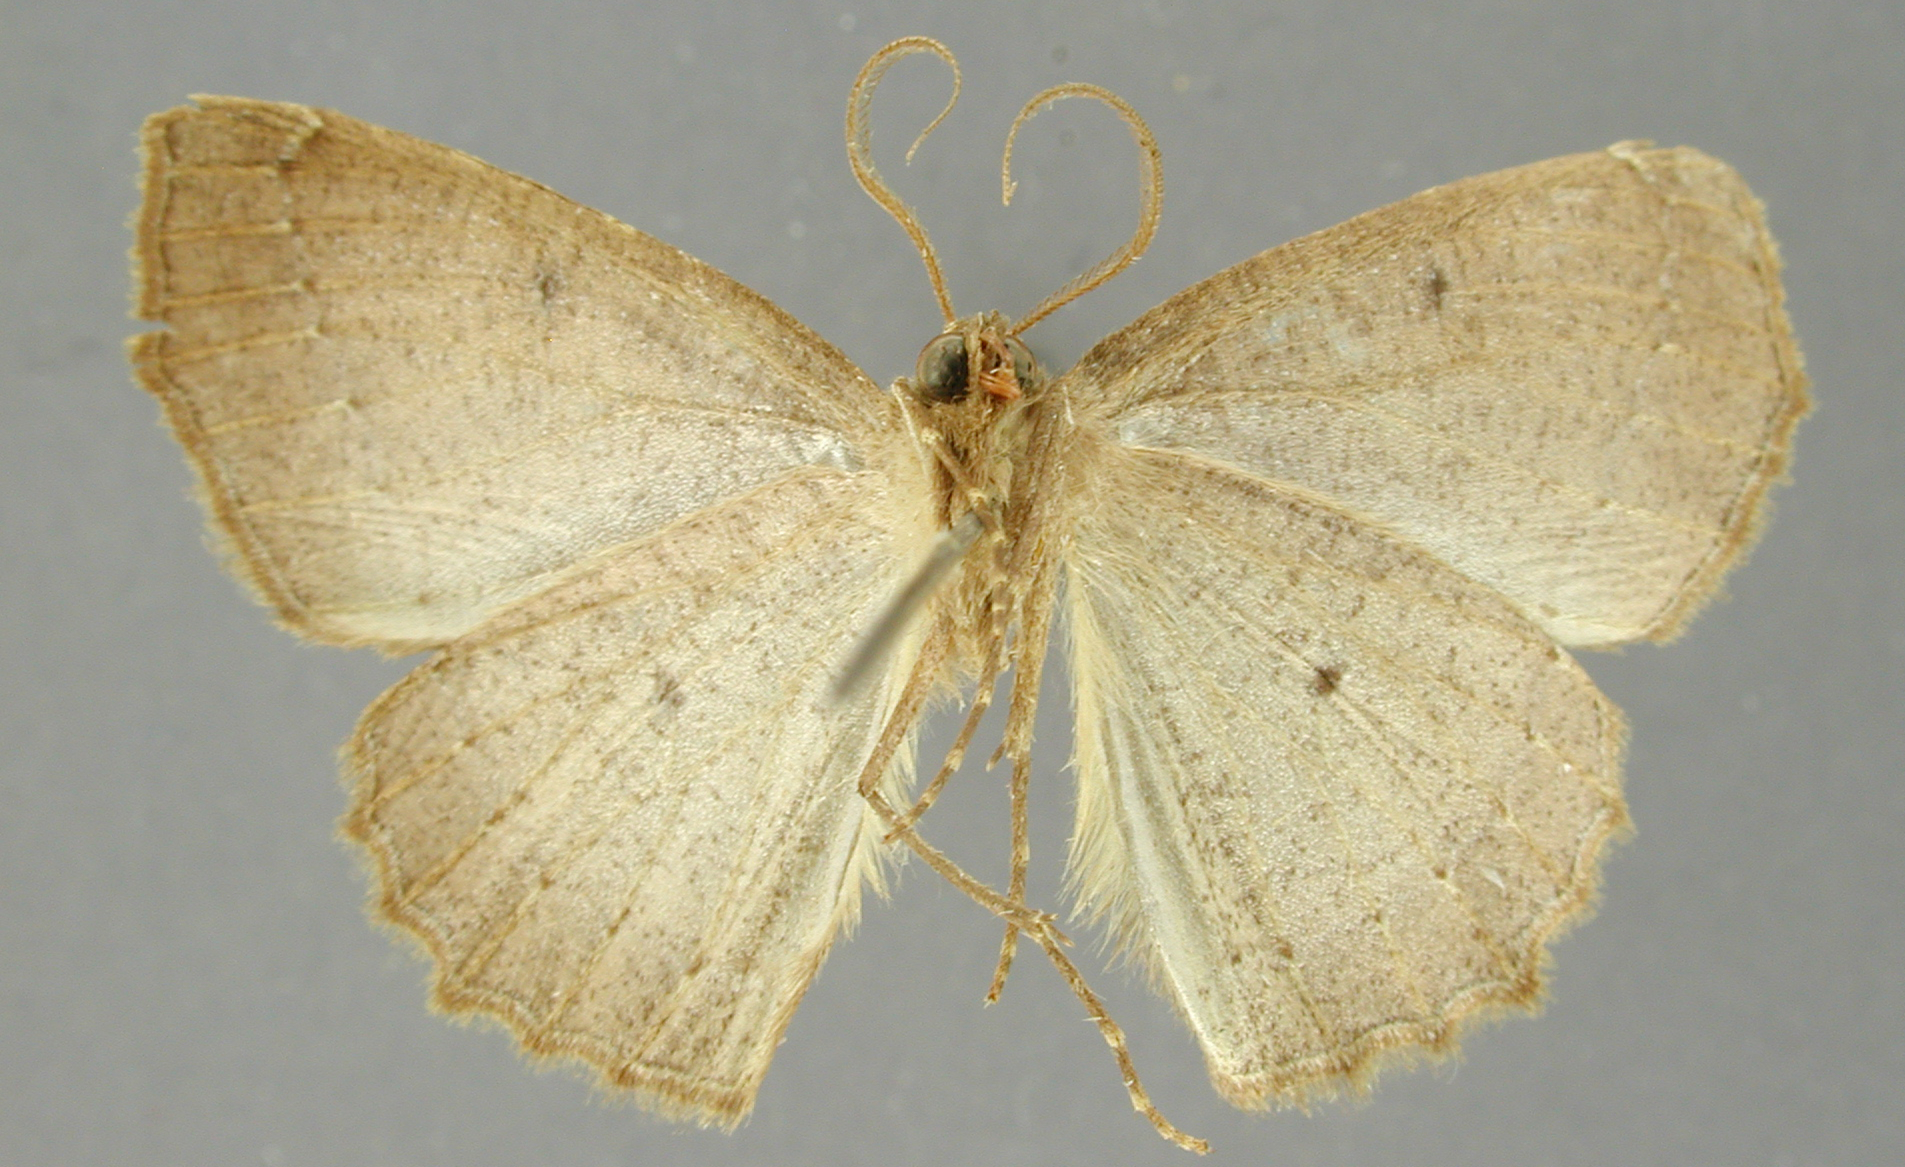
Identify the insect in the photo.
Anisoperas murcia
